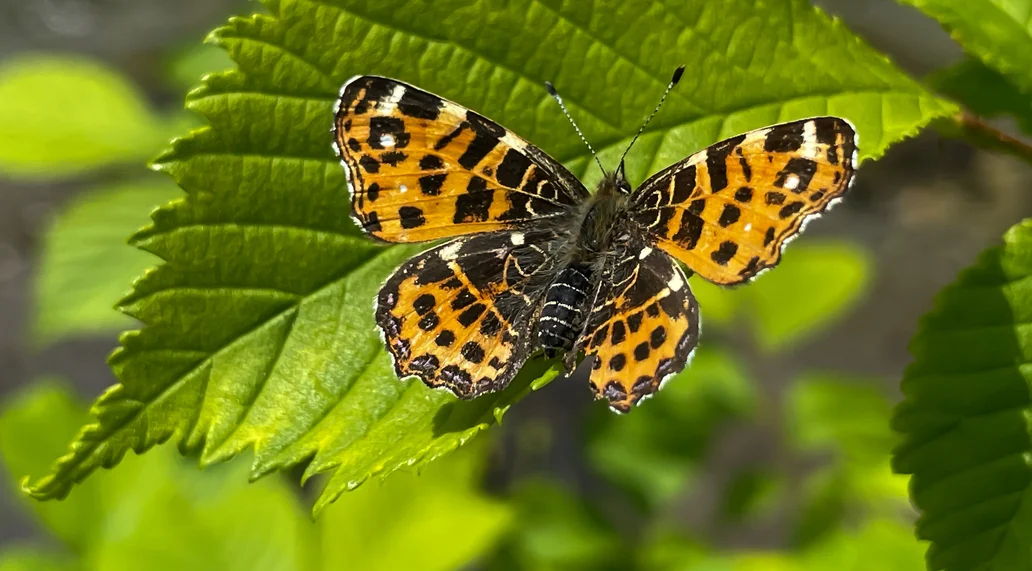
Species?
Araschnia levana
